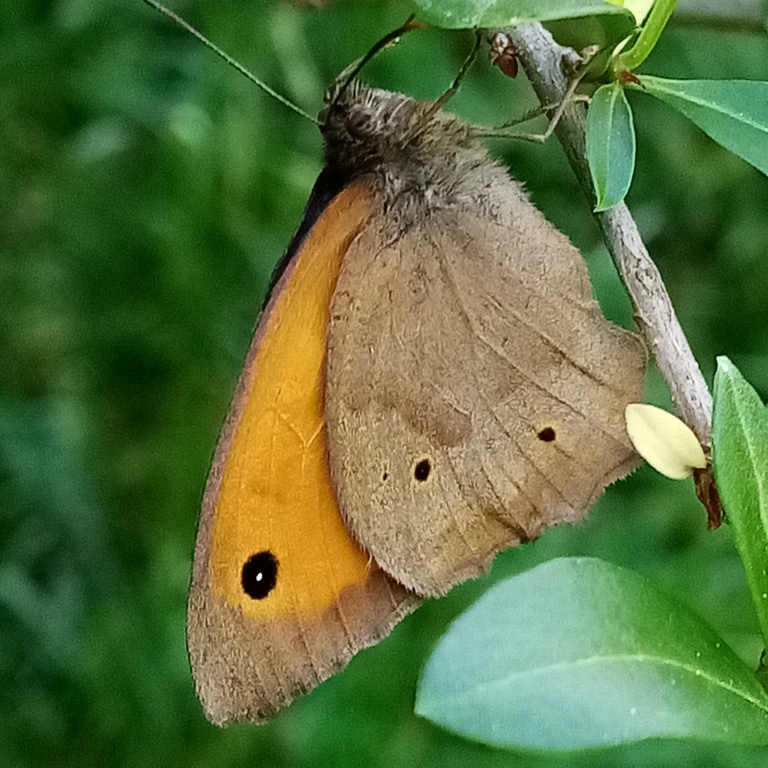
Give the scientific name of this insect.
Maniola jurtina
